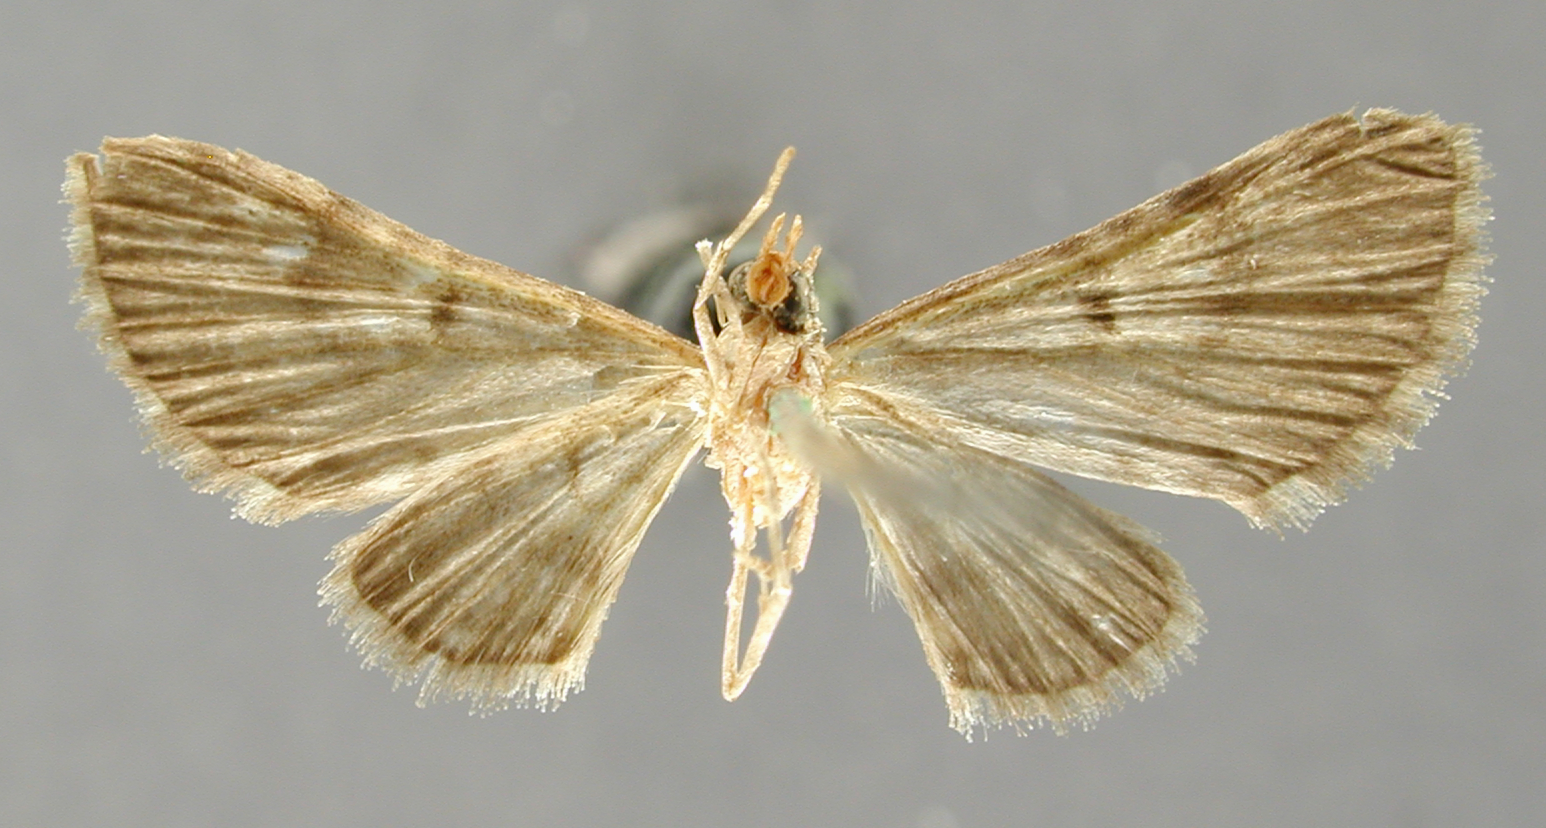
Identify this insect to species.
Dochephora obscurata
